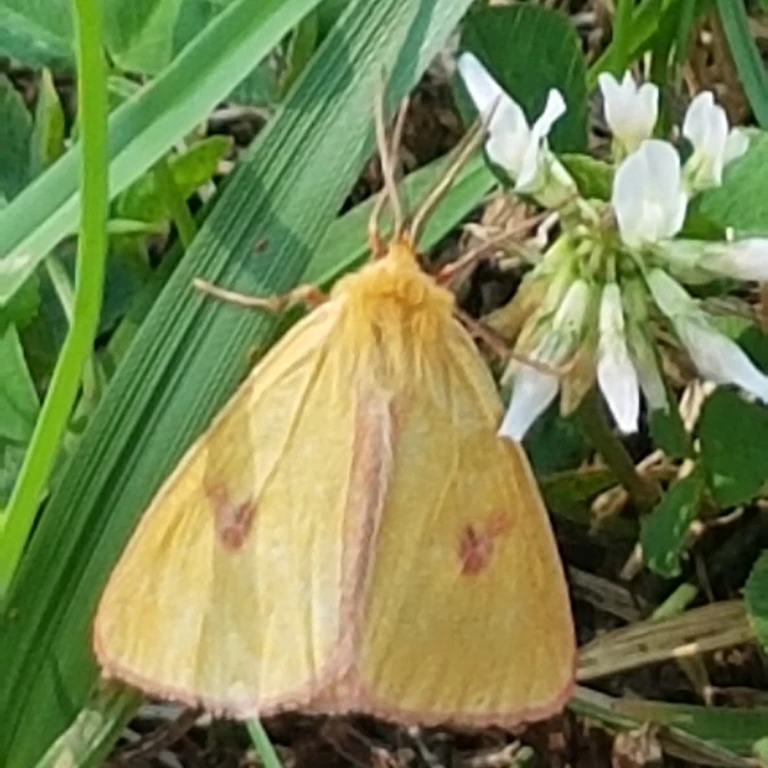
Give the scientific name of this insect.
Diacrisia sannio
